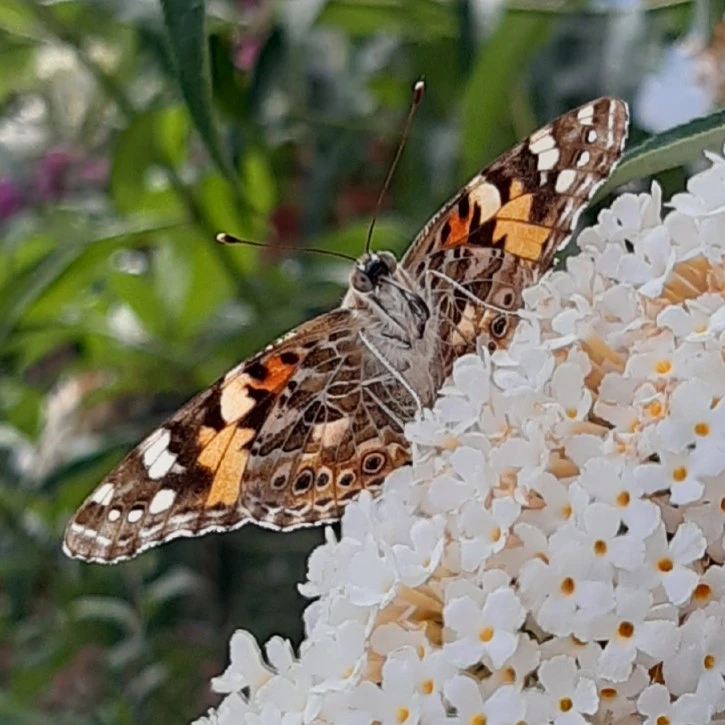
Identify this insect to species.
Vanessa cardui
